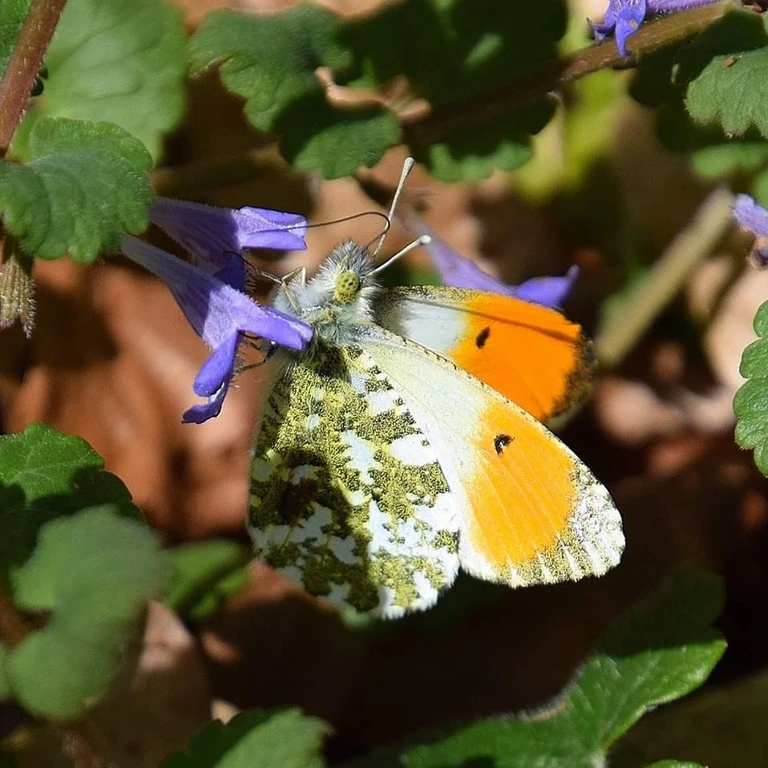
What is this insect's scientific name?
Anthocharis cardamines
